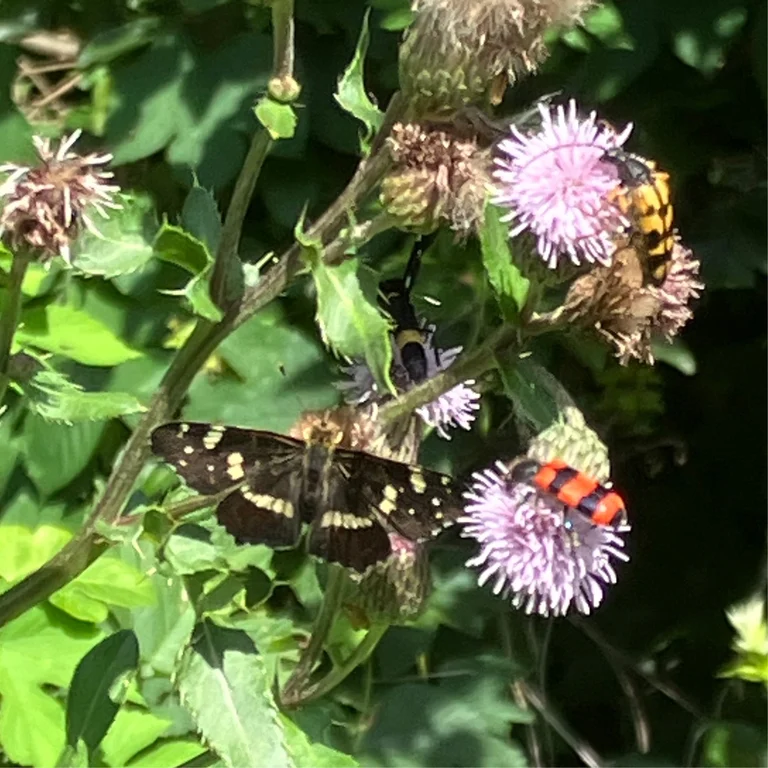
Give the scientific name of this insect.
Araschnia levana
